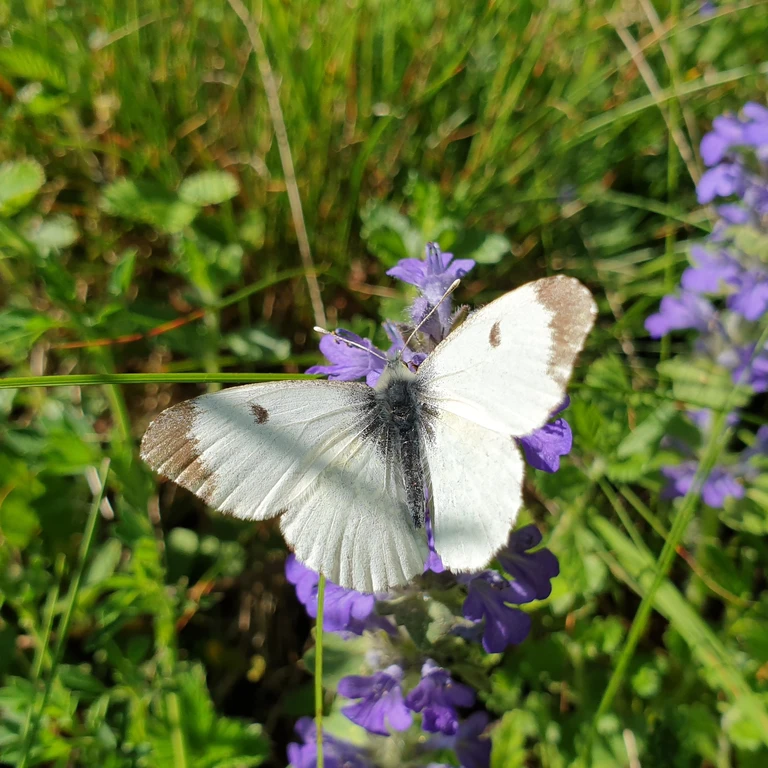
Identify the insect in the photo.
Anthocharis cardamines
